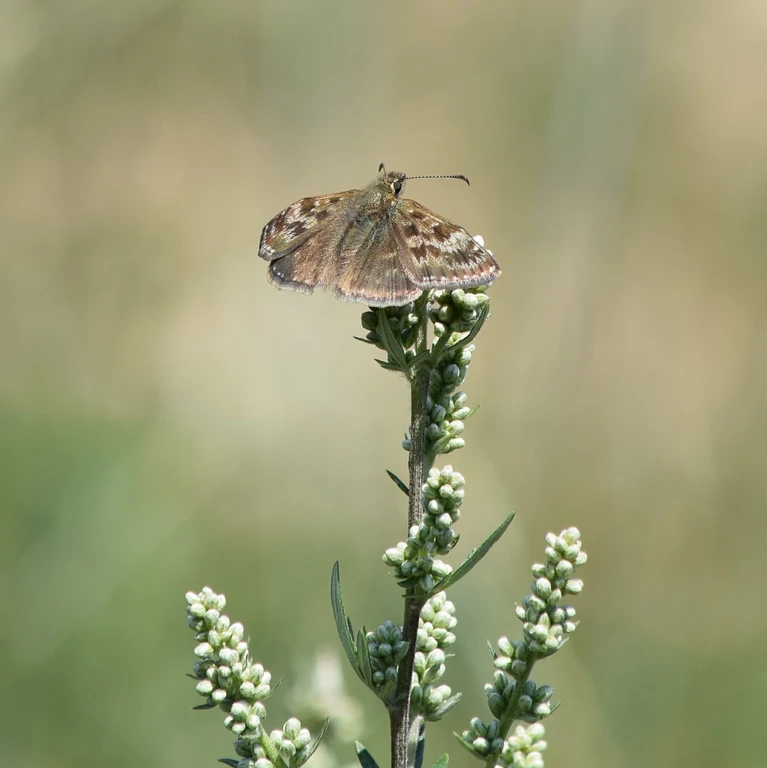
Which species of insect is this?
Erynnis tages
